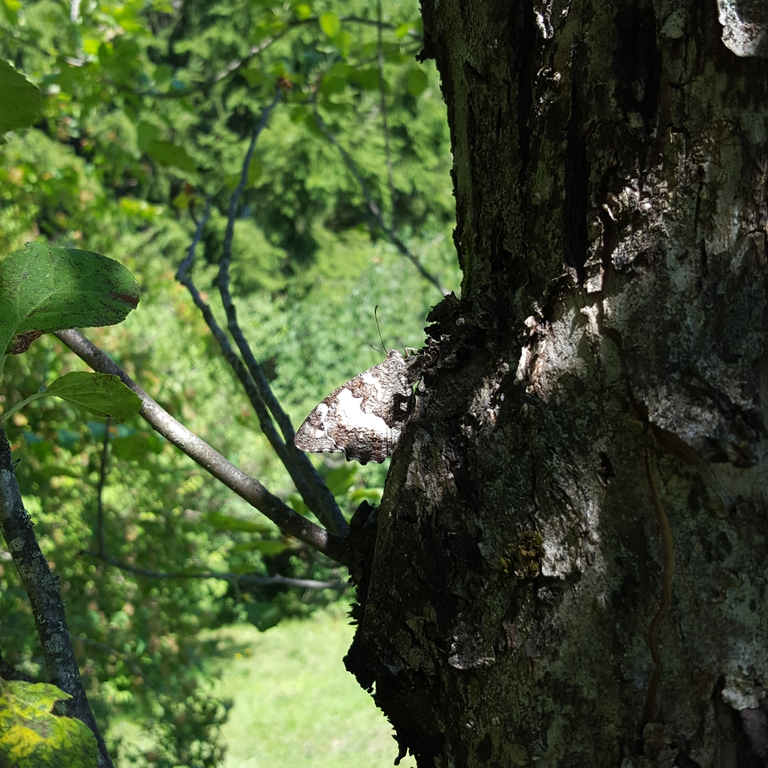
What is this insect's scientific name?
Brintesia circe
